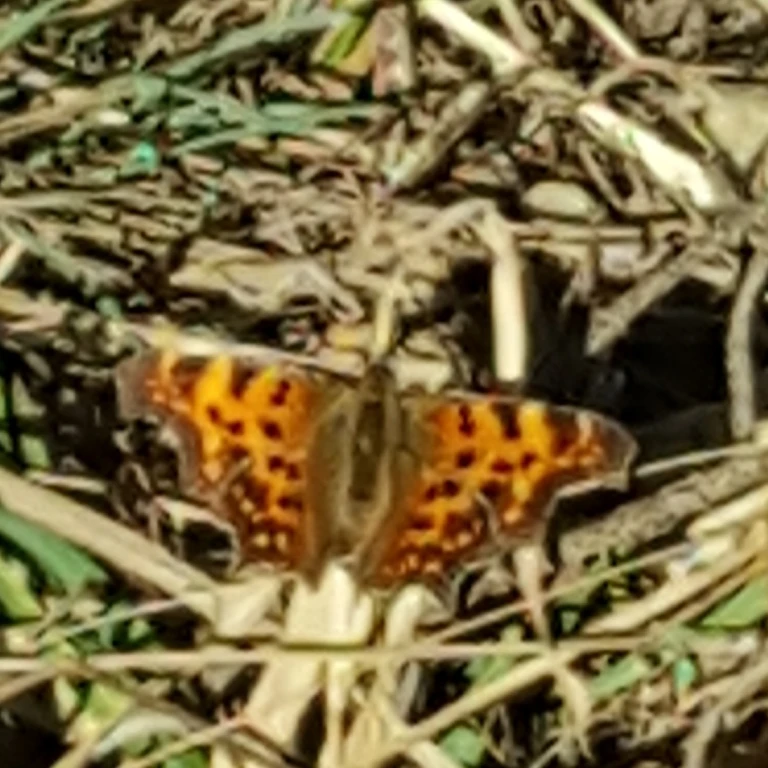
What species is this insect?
Polygonia c-album
